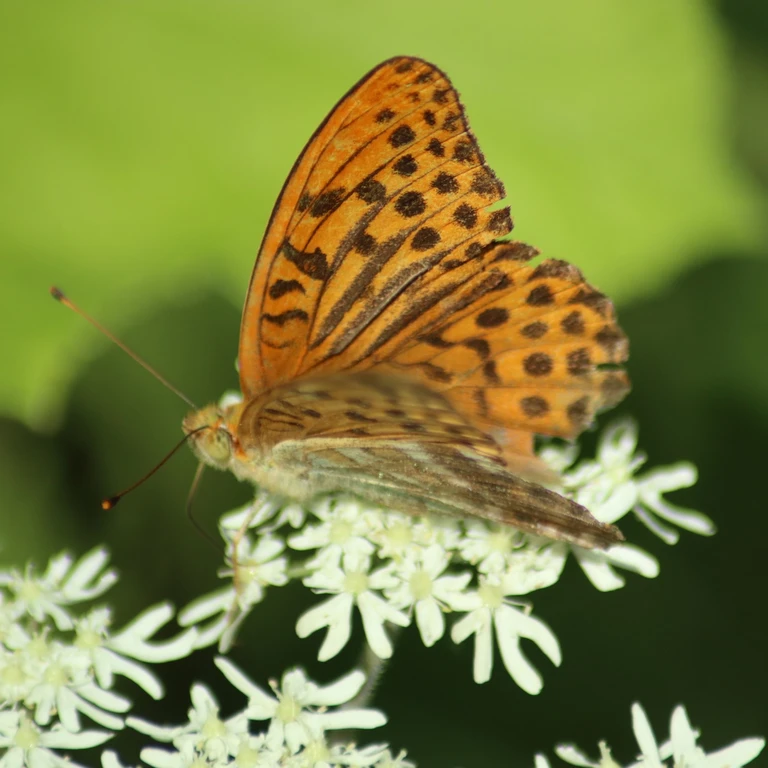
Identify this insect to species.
Argynnis paphia
